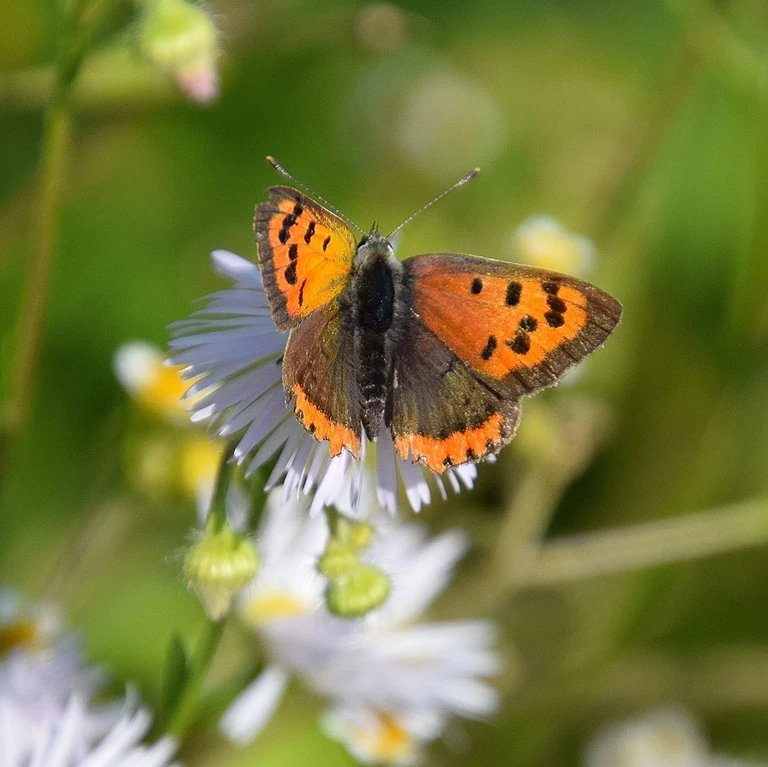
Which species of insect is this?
Lycaena phlaeas
